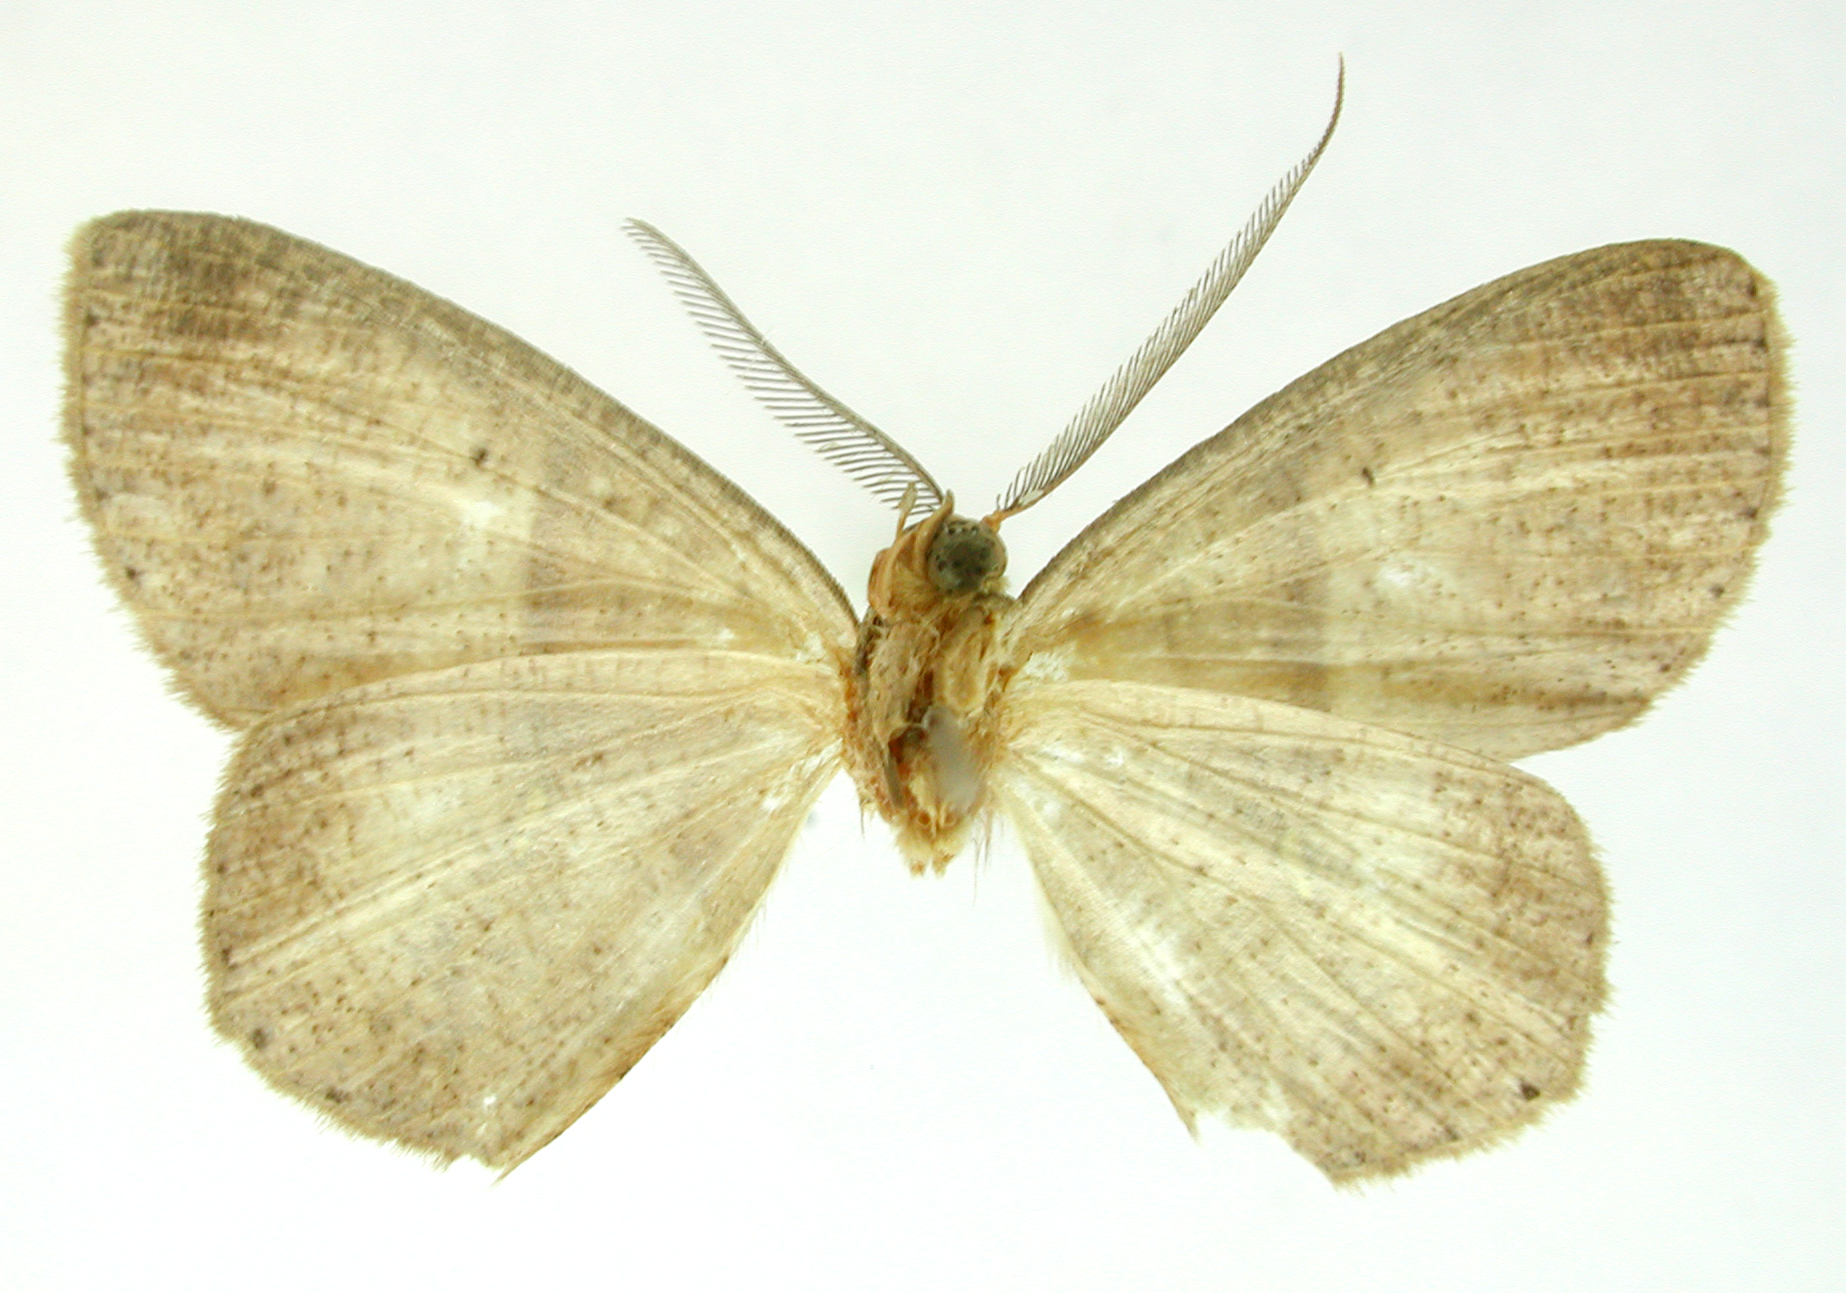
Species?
Thysanopyga bipunctifera
